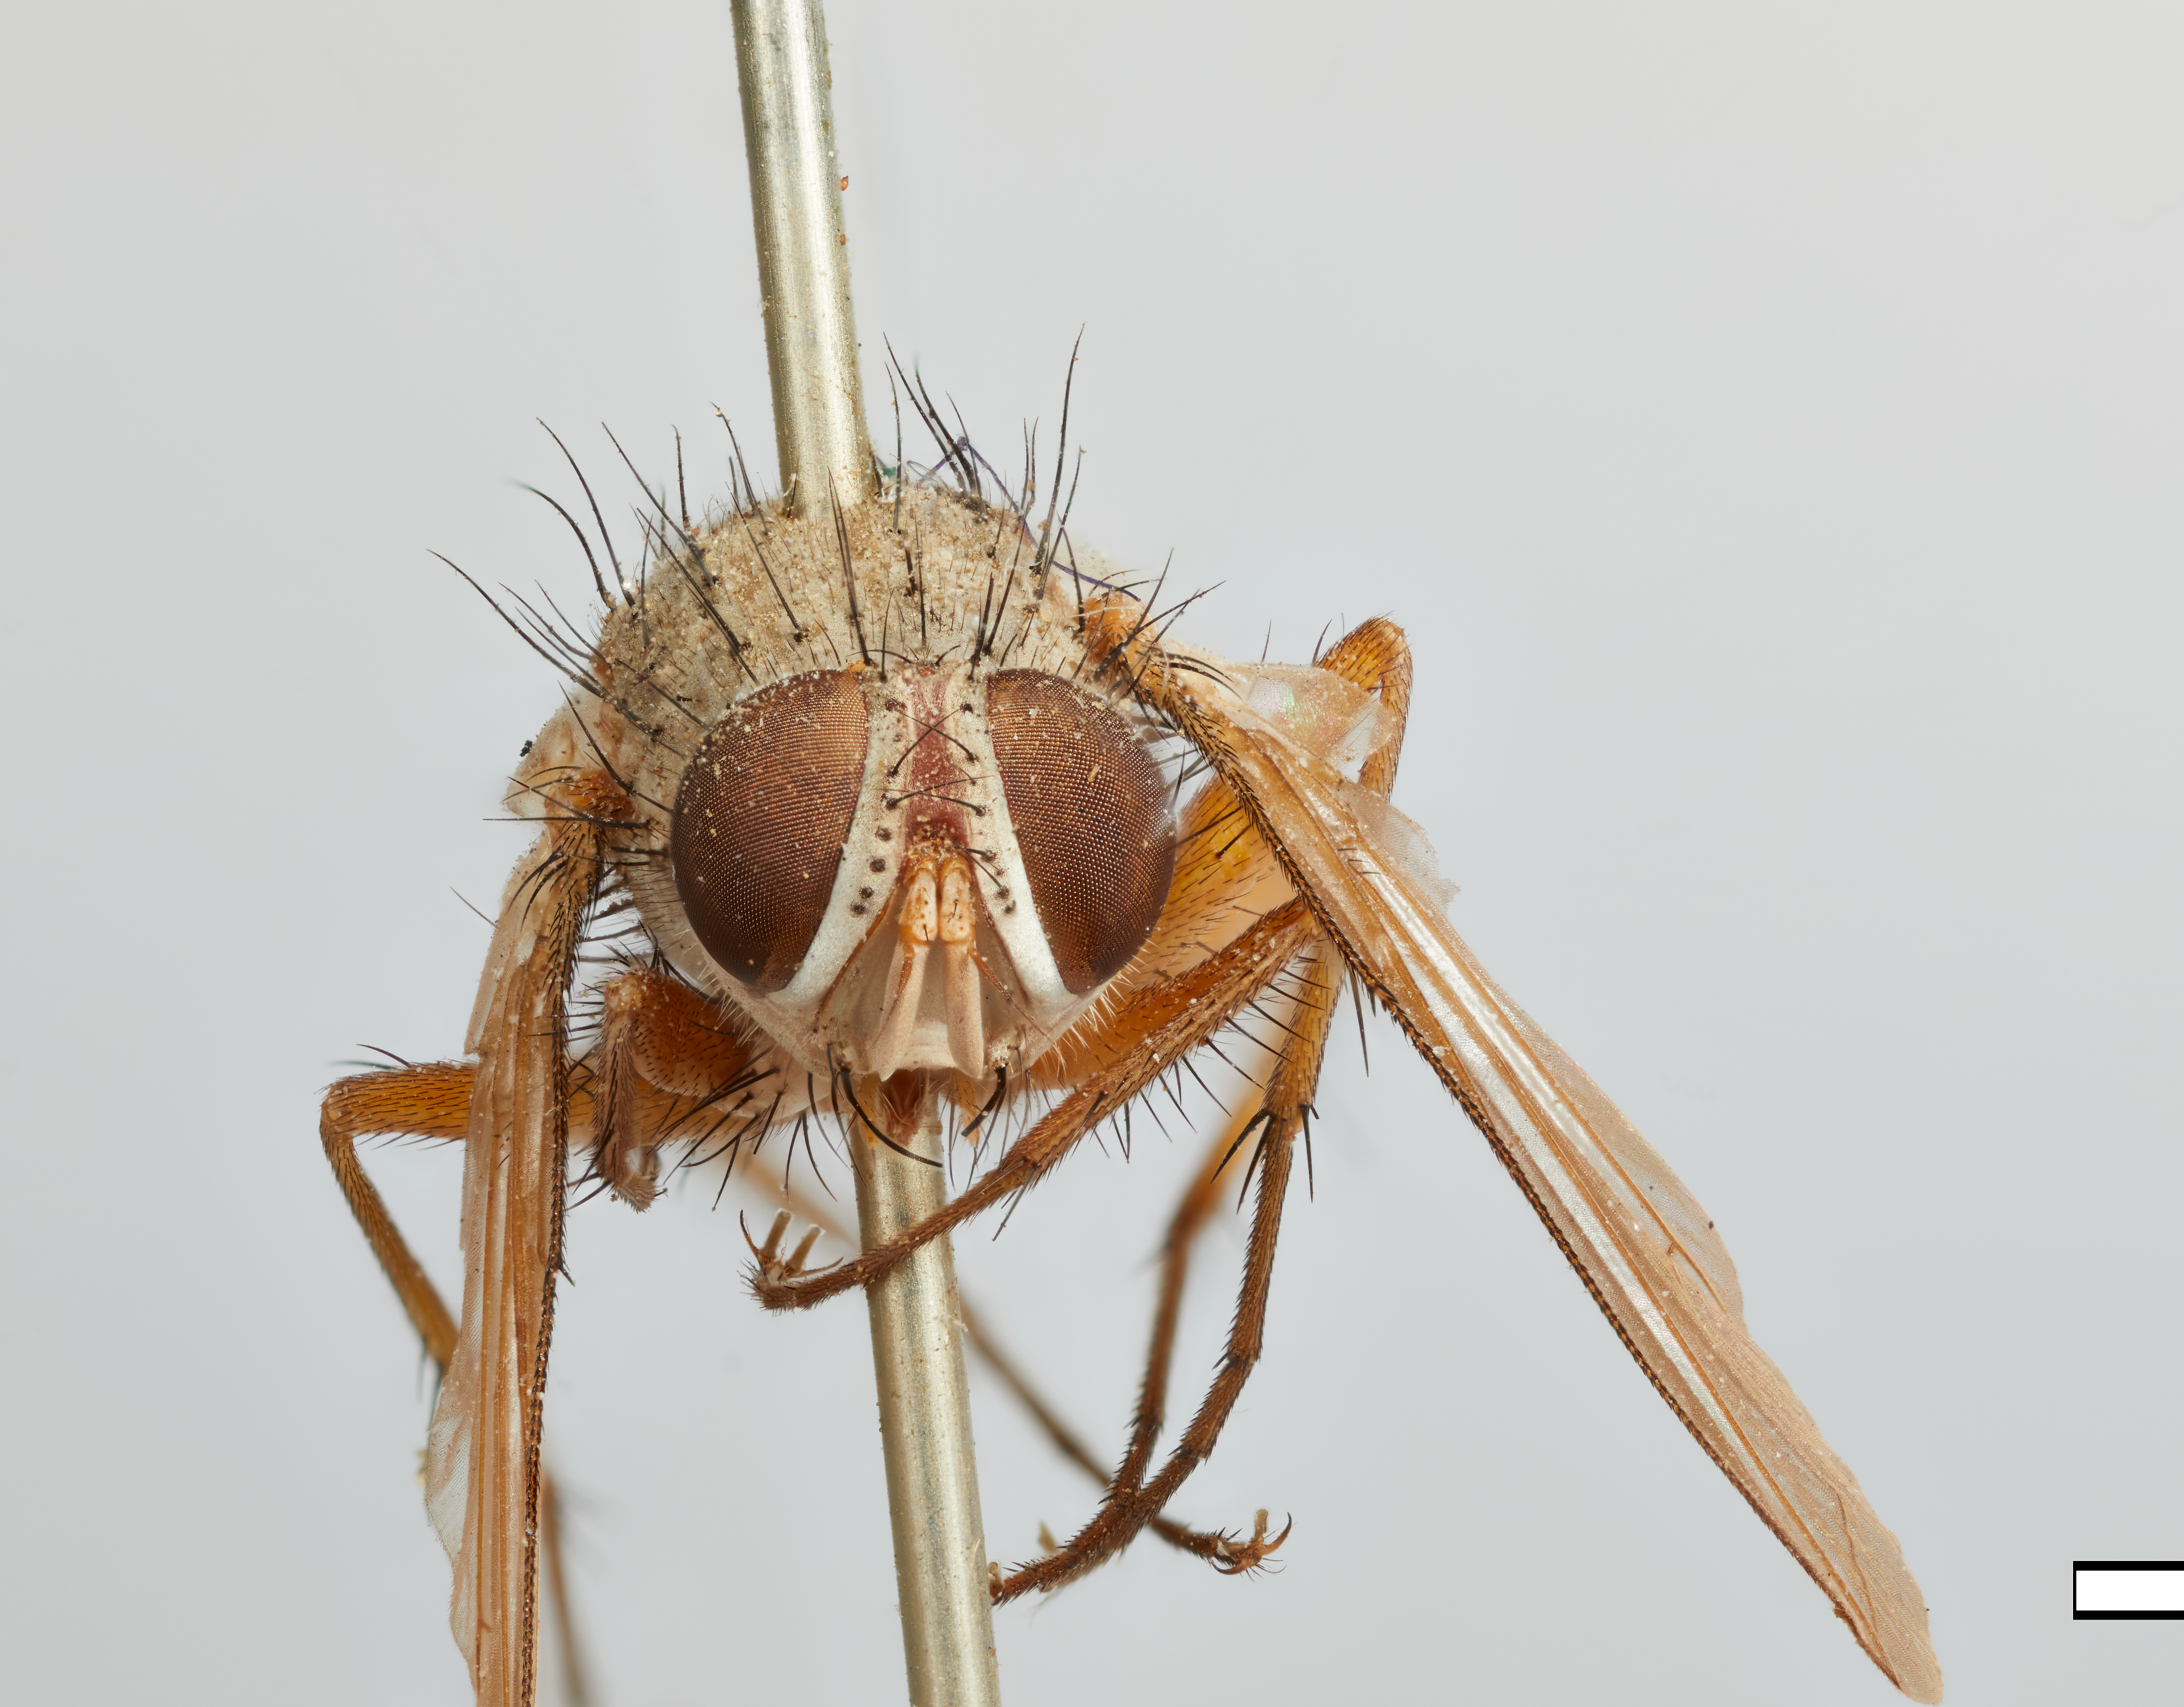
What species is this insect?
Synoris coquilletti
